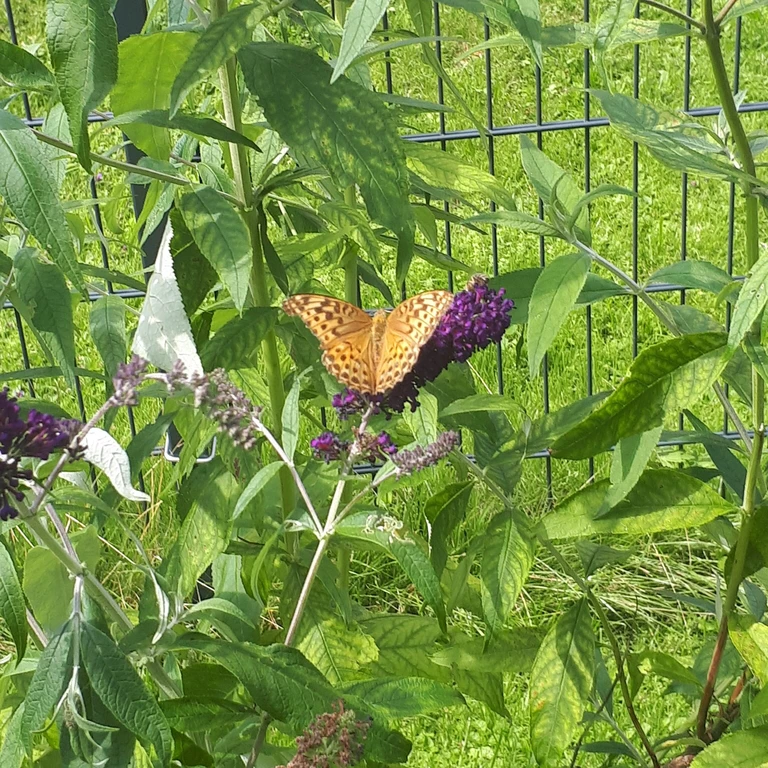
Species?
Argynnis paphia
